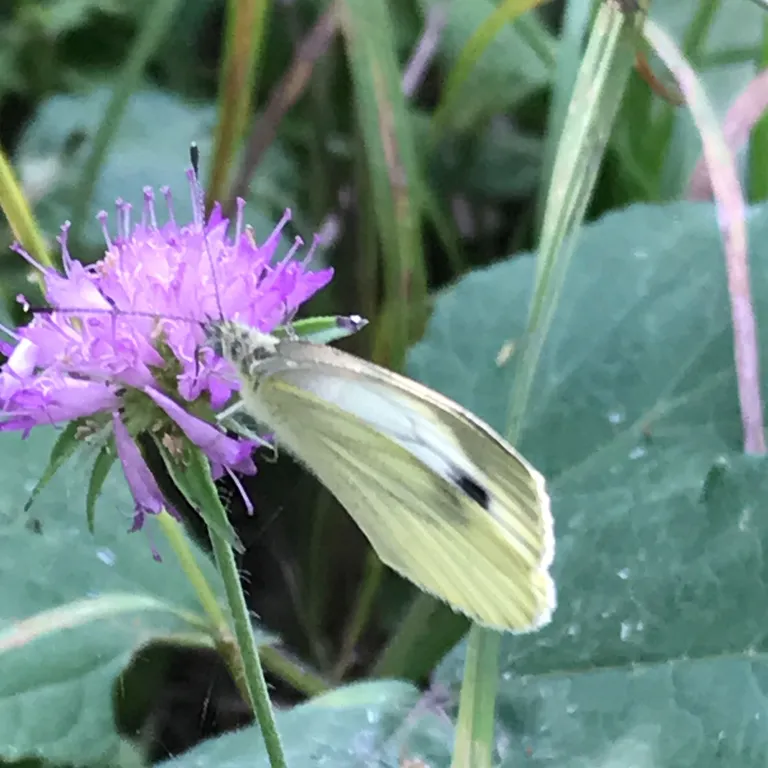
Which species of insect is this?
Pieris napi
